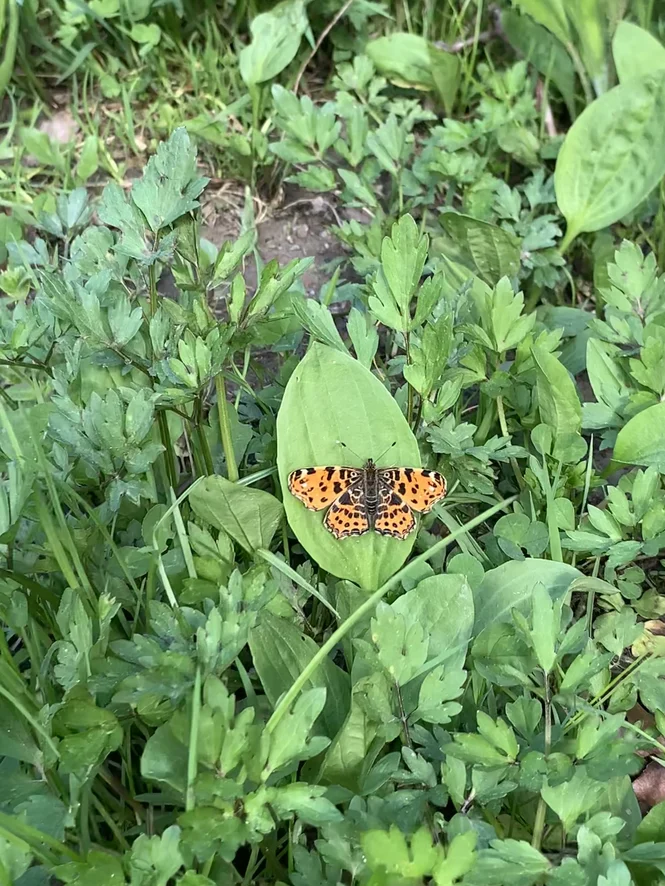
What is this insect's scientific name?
Araschnia levana
